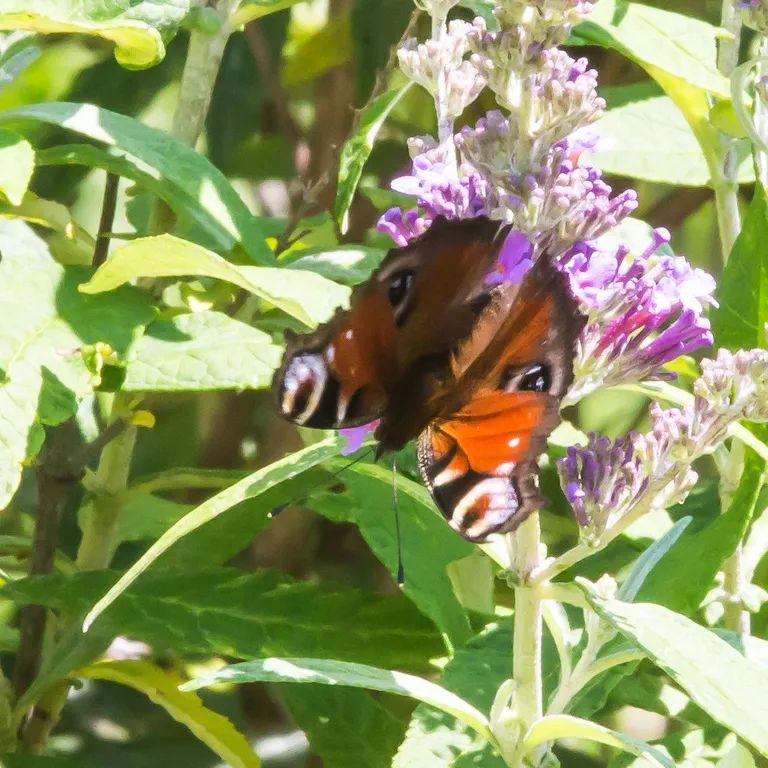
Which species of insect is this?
Aglais io
